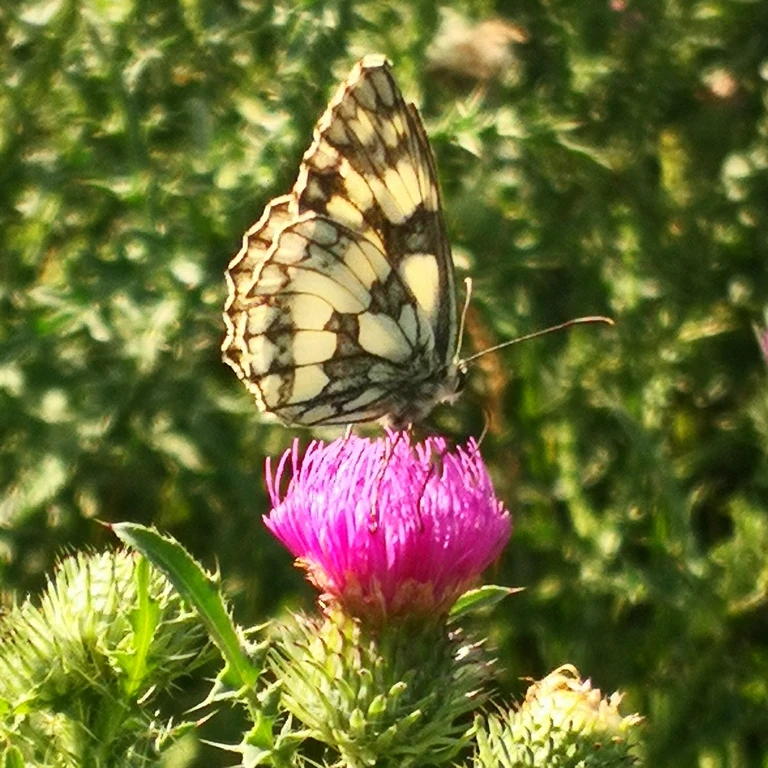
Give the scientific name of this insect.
Melanargia galathea
